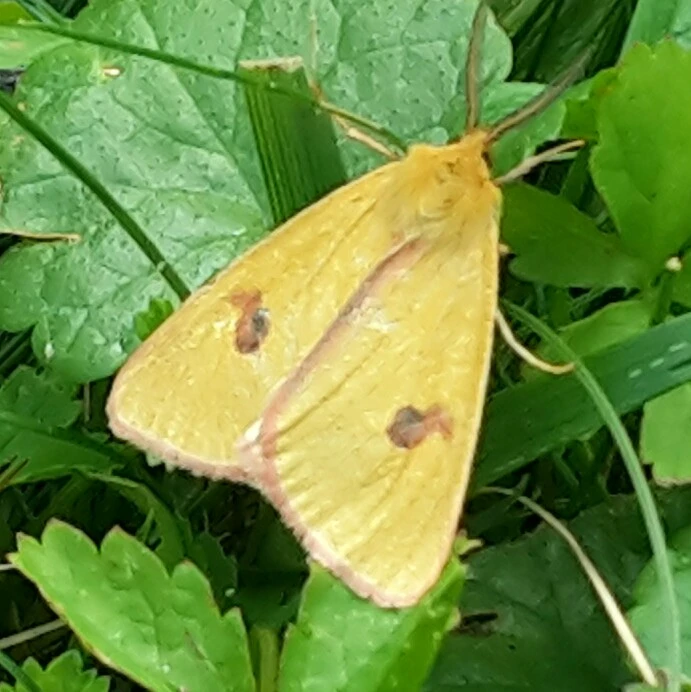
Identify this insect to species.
Diacrisia sannio
